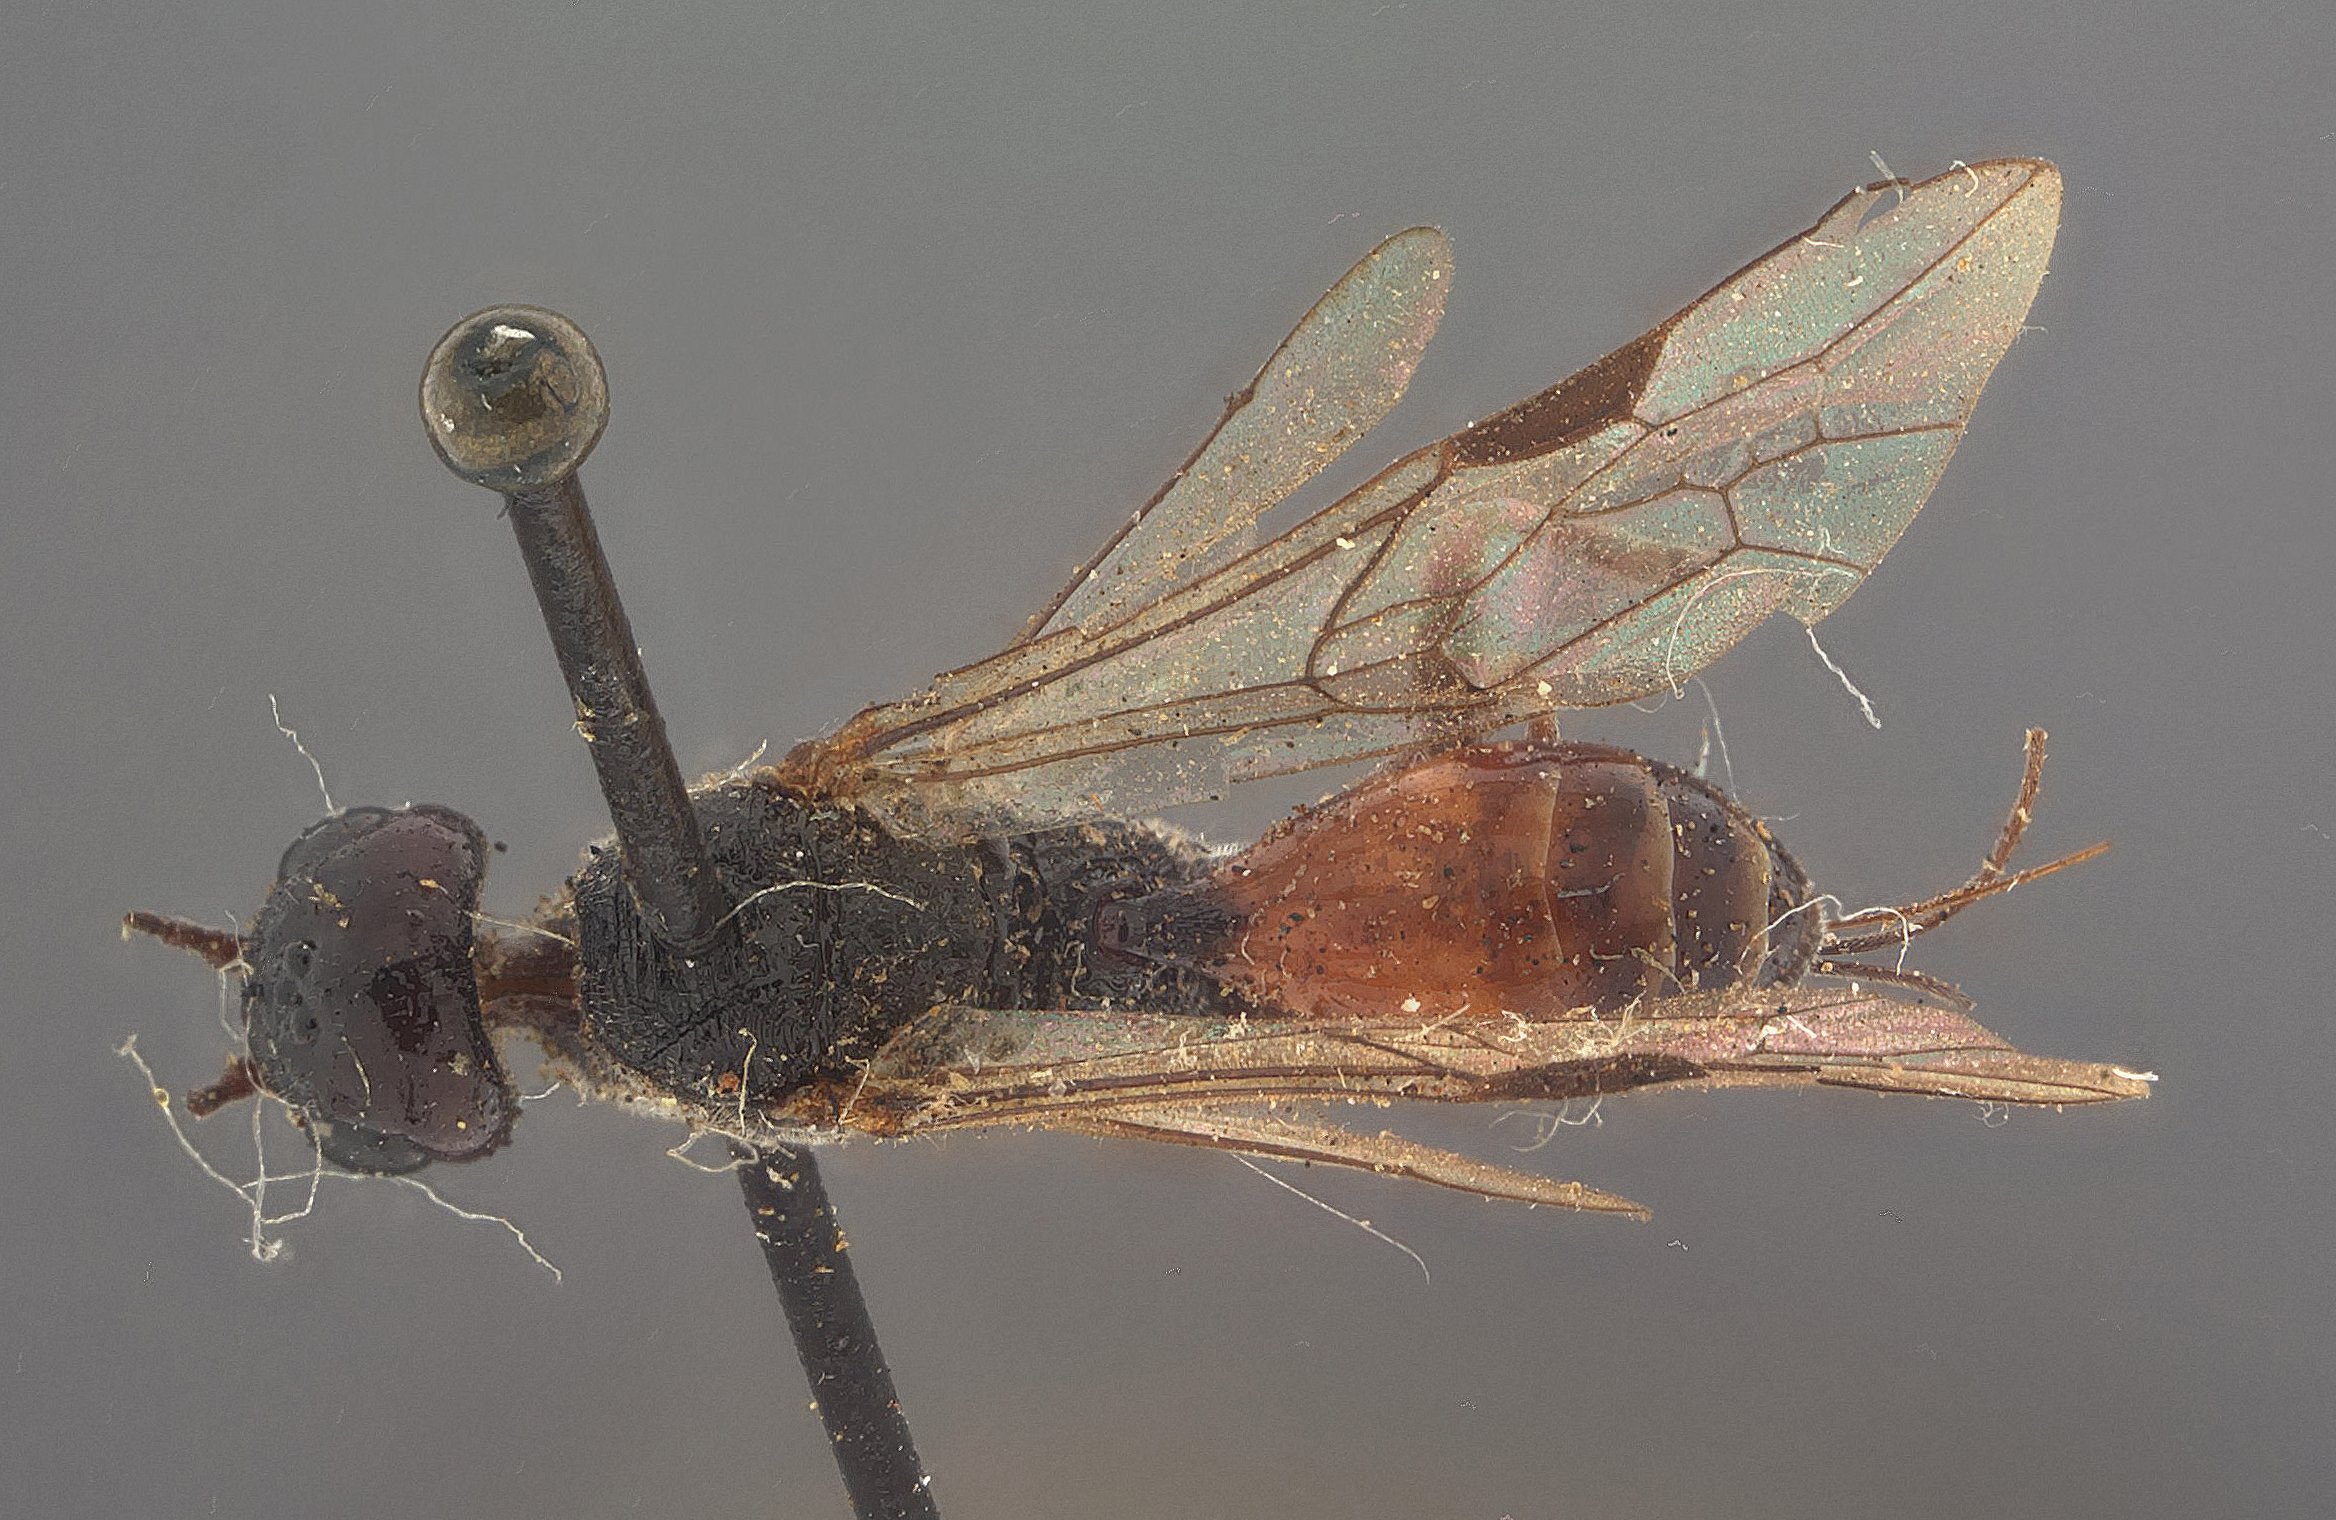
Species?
Pammegischia xiphydriae
